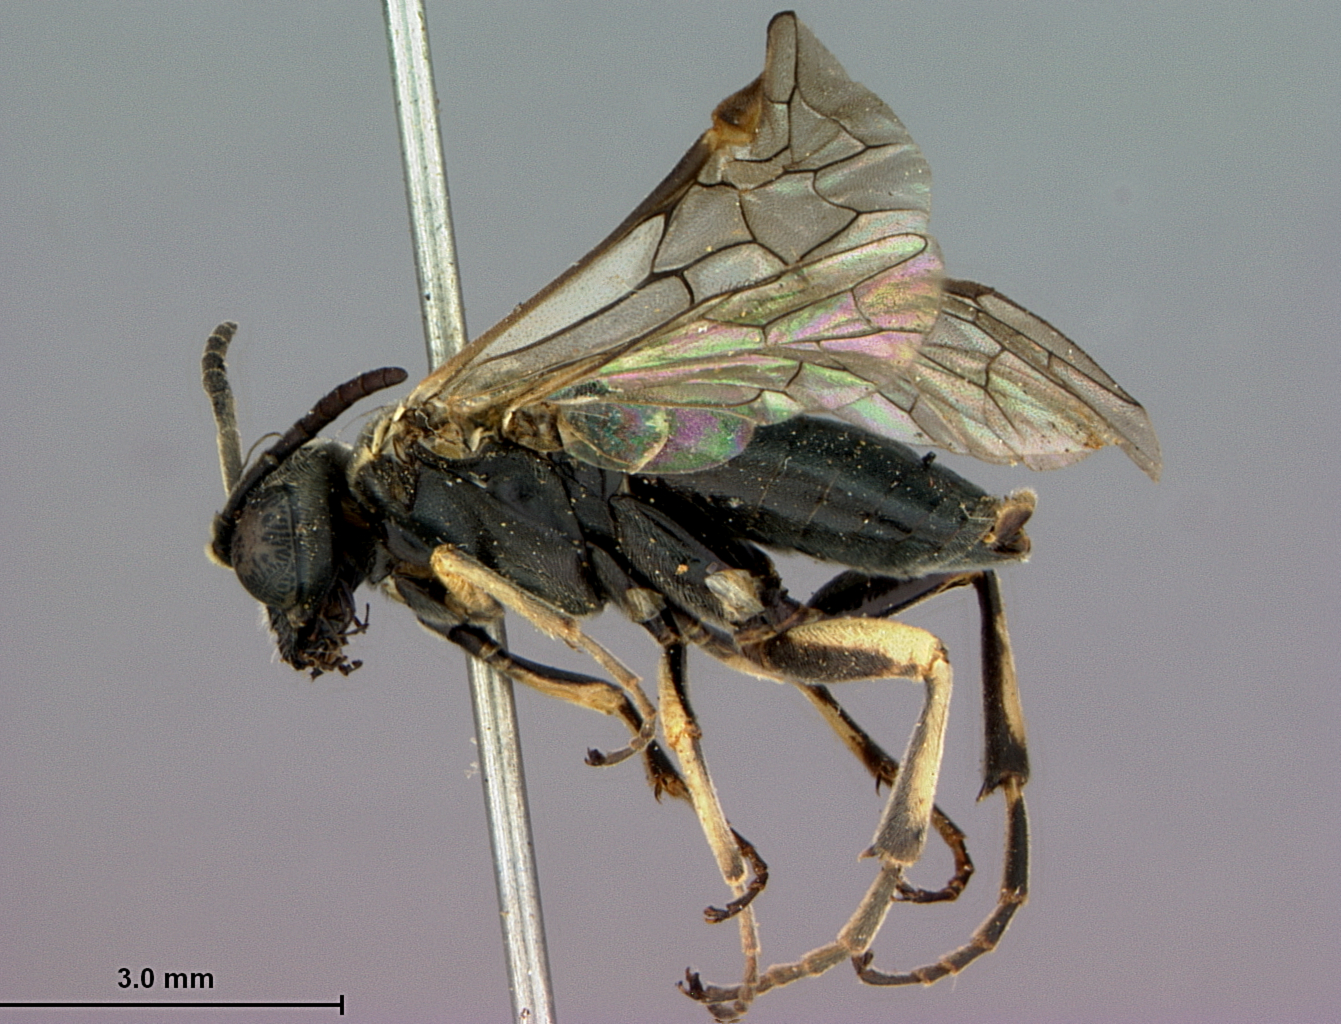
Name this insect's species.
Macrophya bakeri
